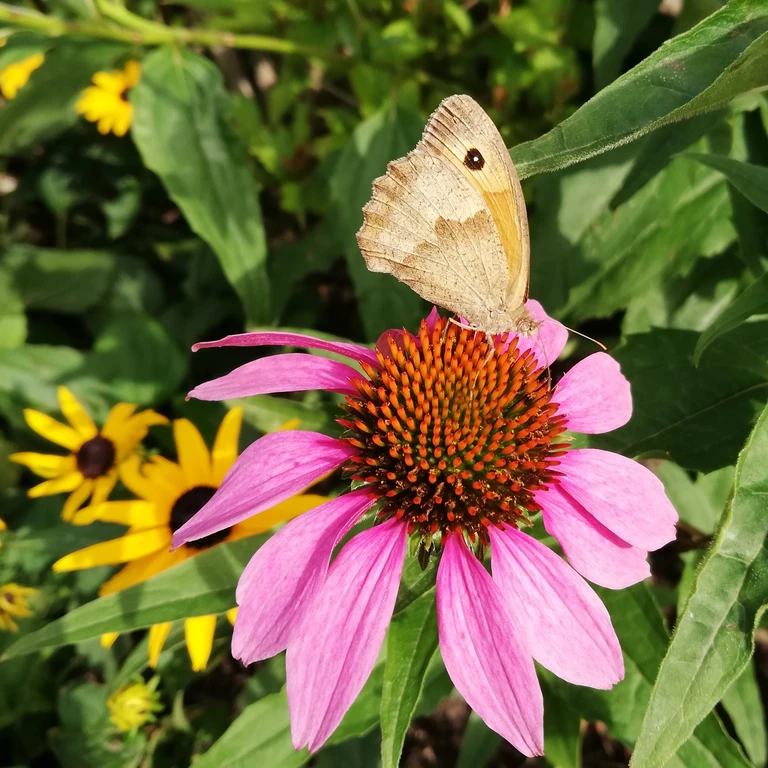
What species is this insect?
Maniola jurtina
